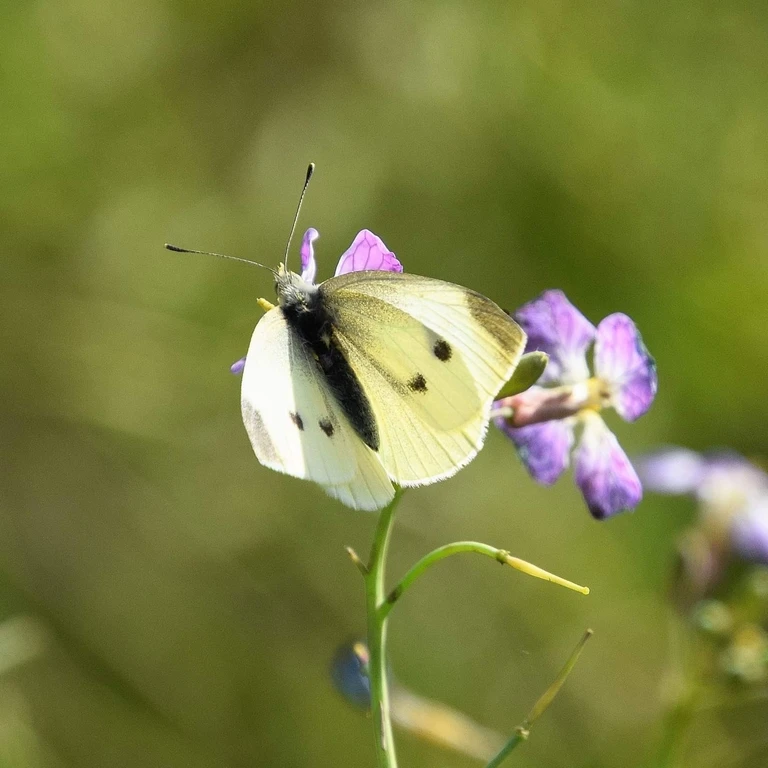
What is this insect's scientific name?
Pieris rapae
